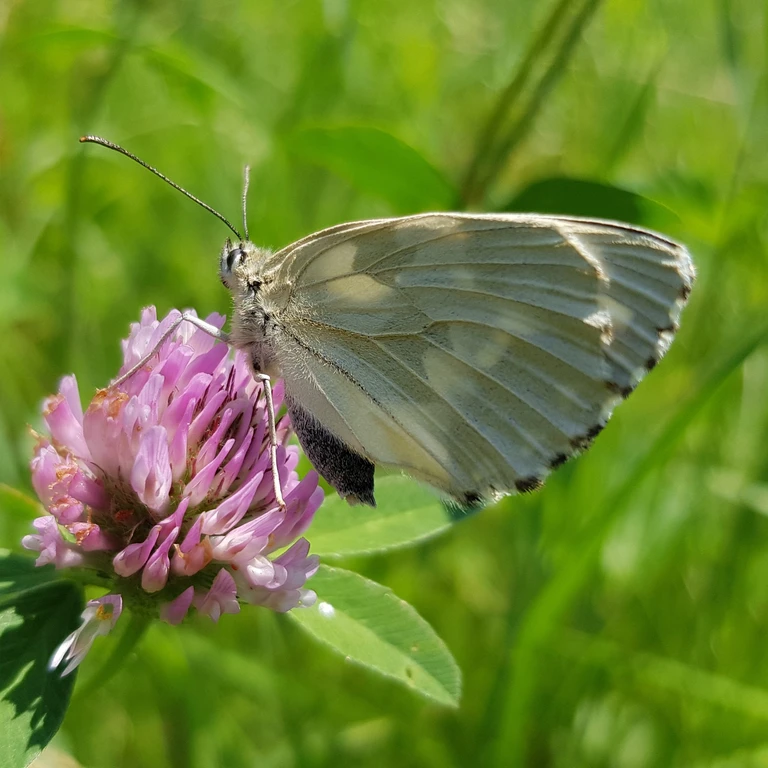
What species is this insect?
Melanargia galathea
